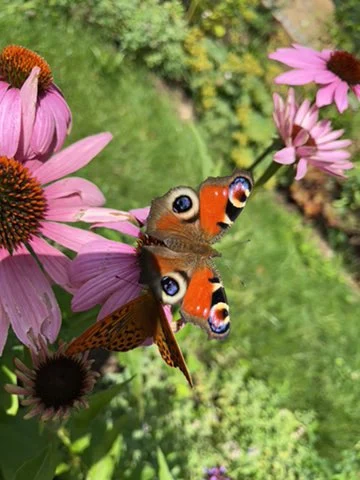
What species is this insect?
Aglais io
